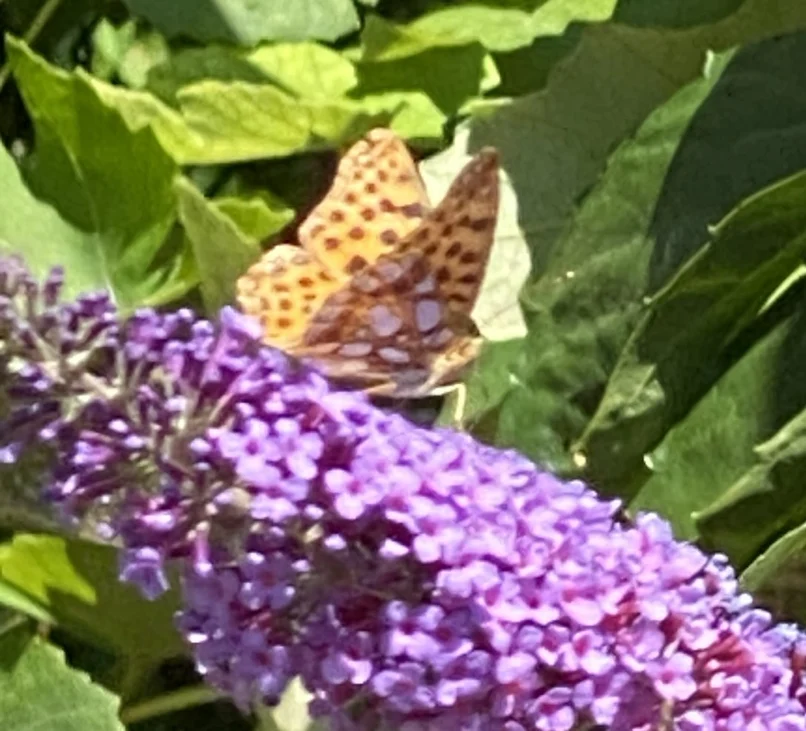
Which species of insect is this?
Issoria lathonia
